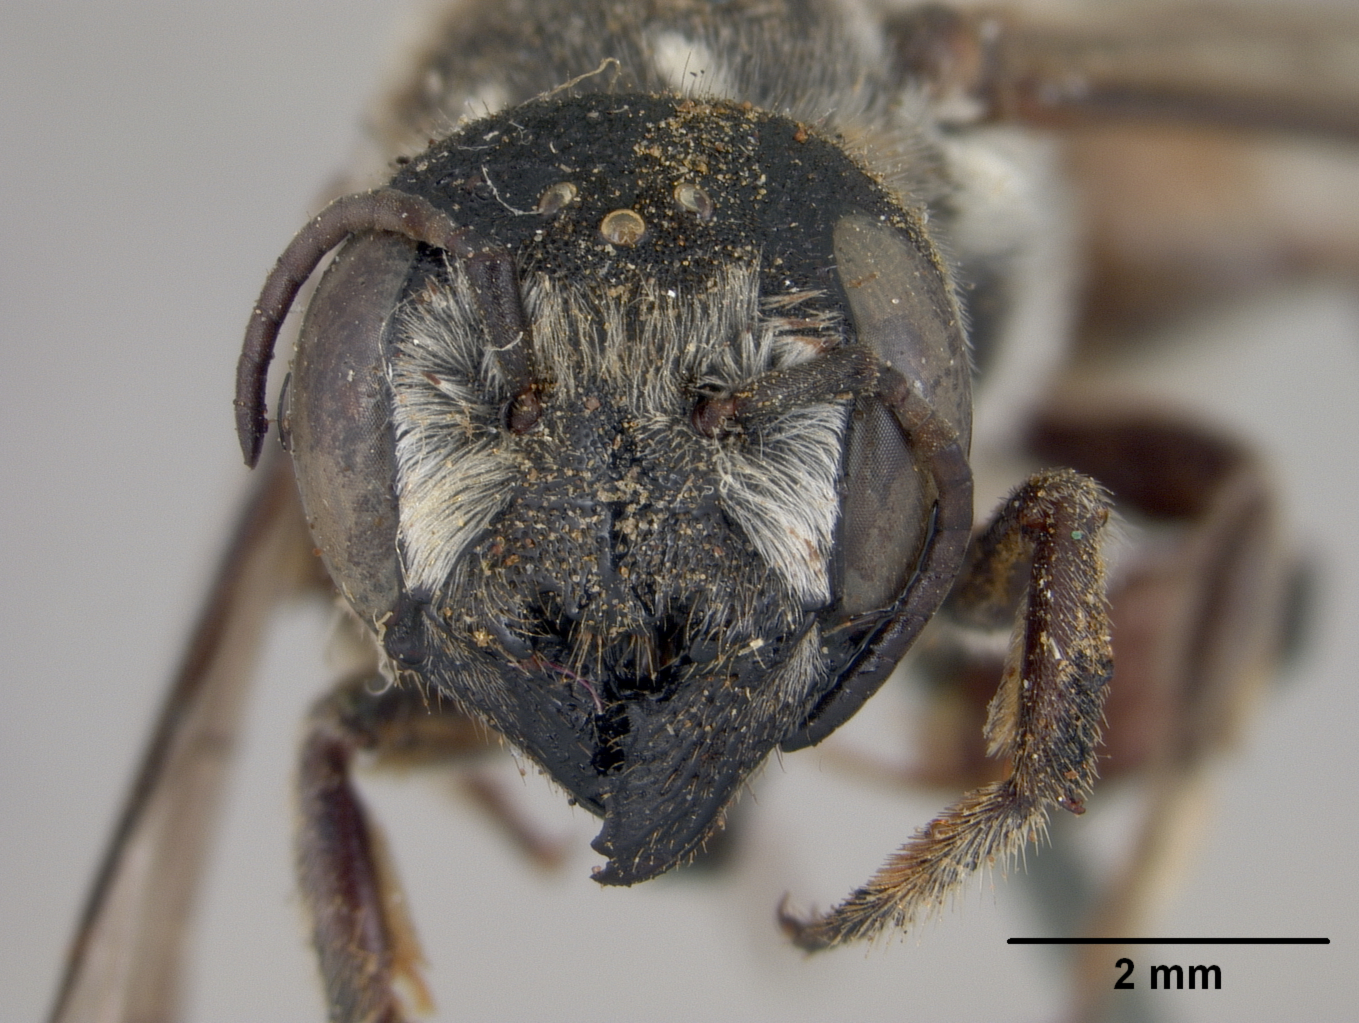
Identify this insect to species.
Megachile prosopidis
